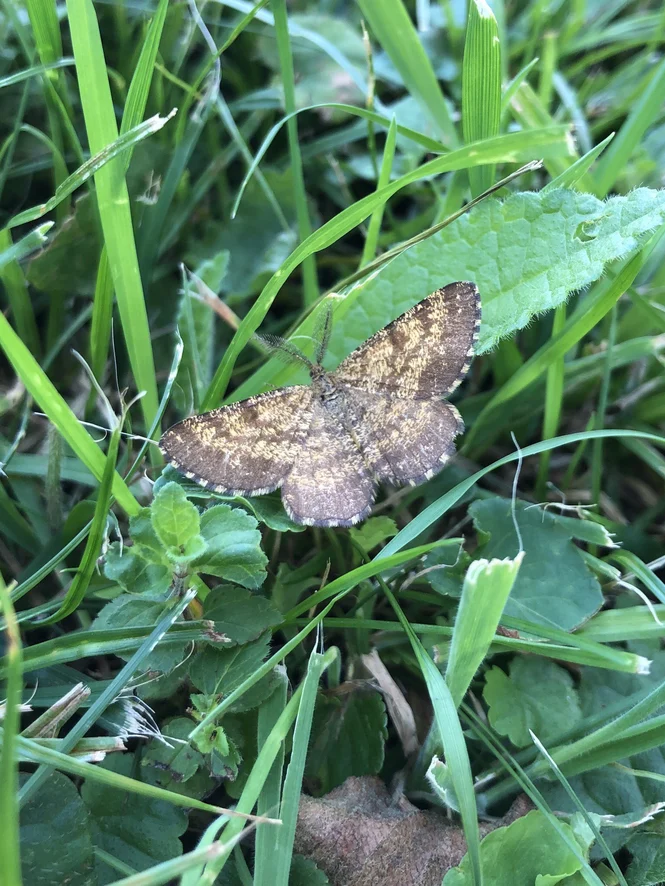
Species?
Ematurga atomaria
